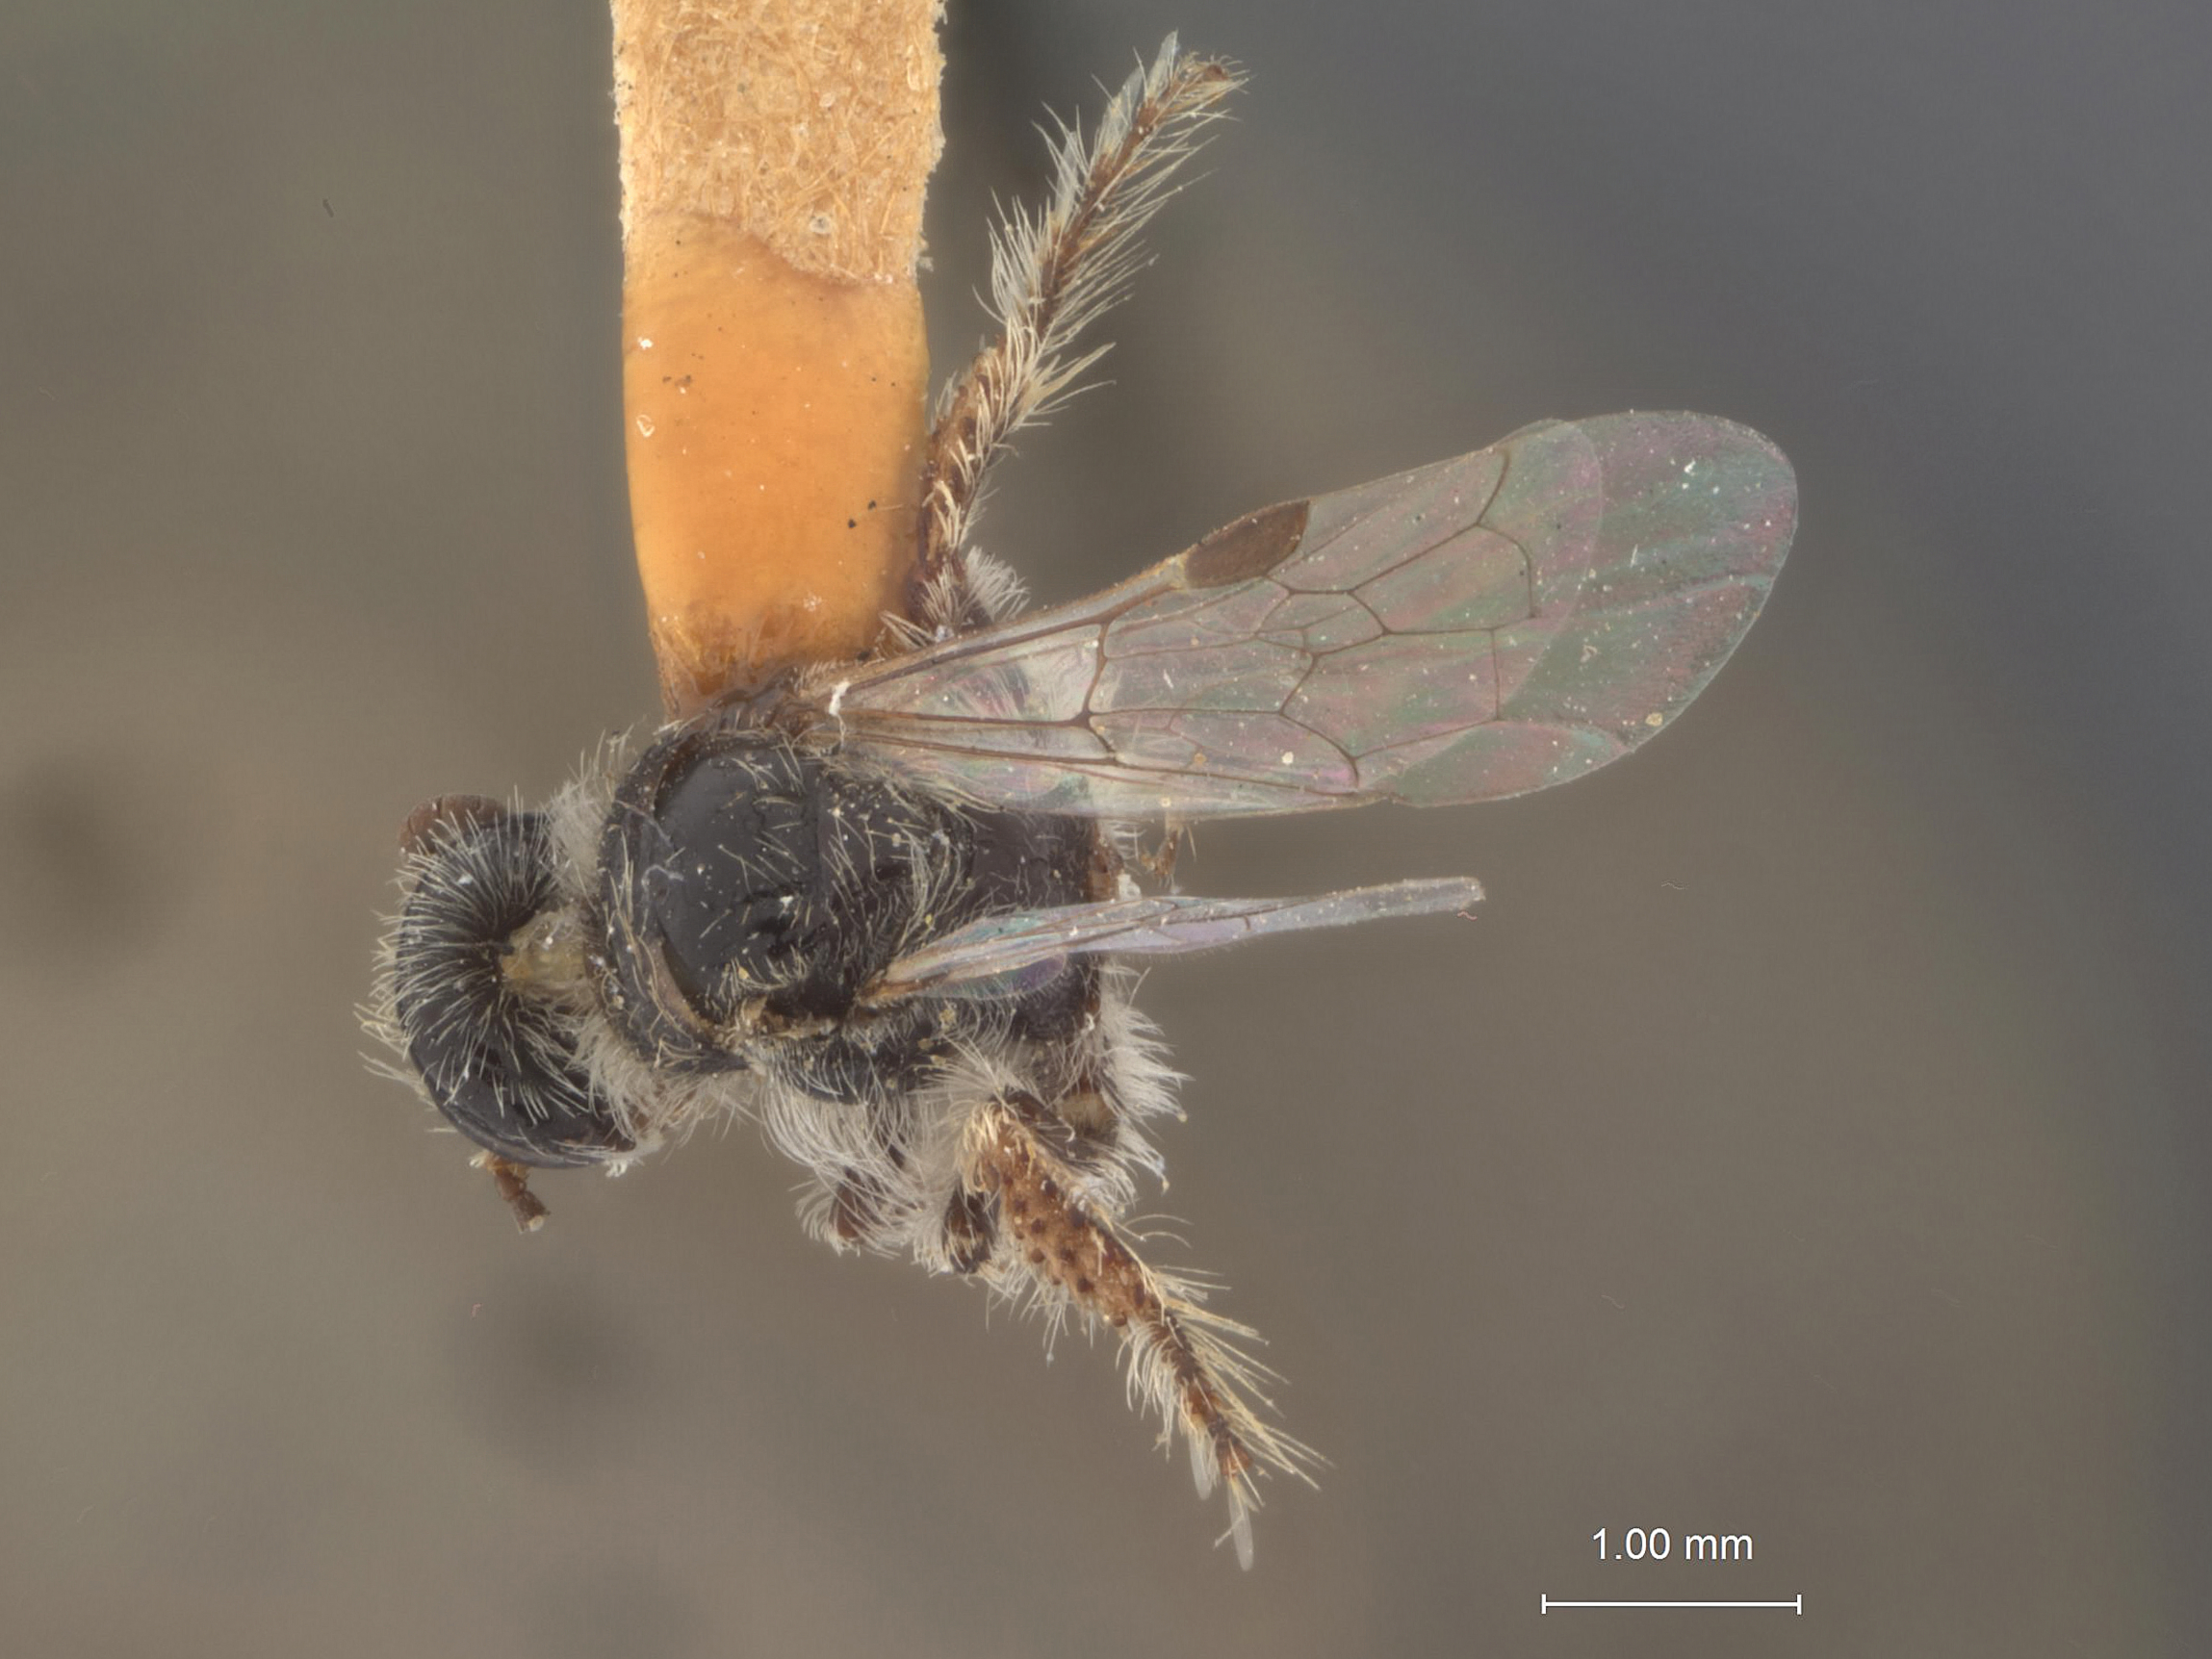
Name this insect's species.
Lalapa lusa
